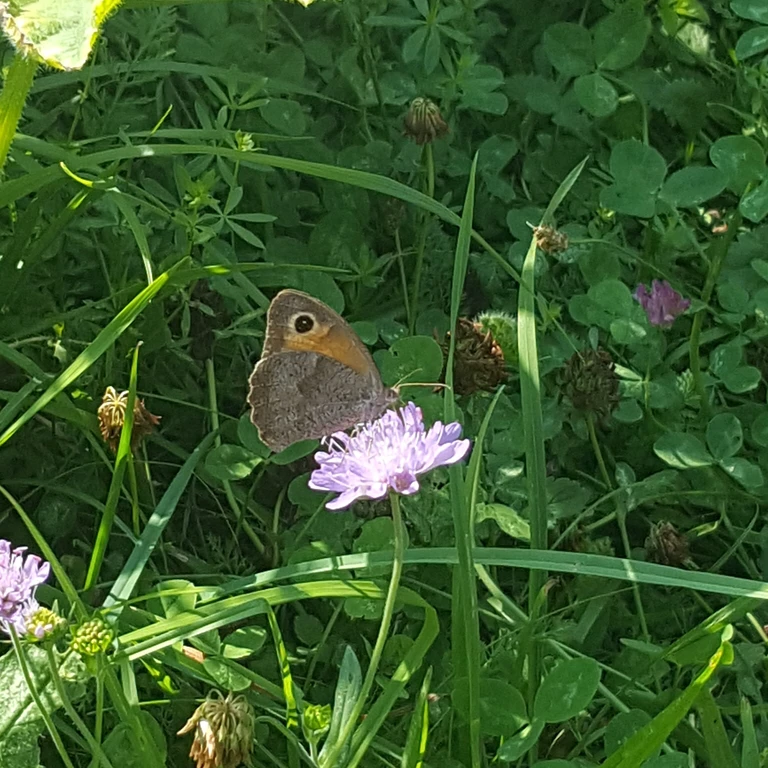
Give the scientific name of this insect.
Maniola jurtina
